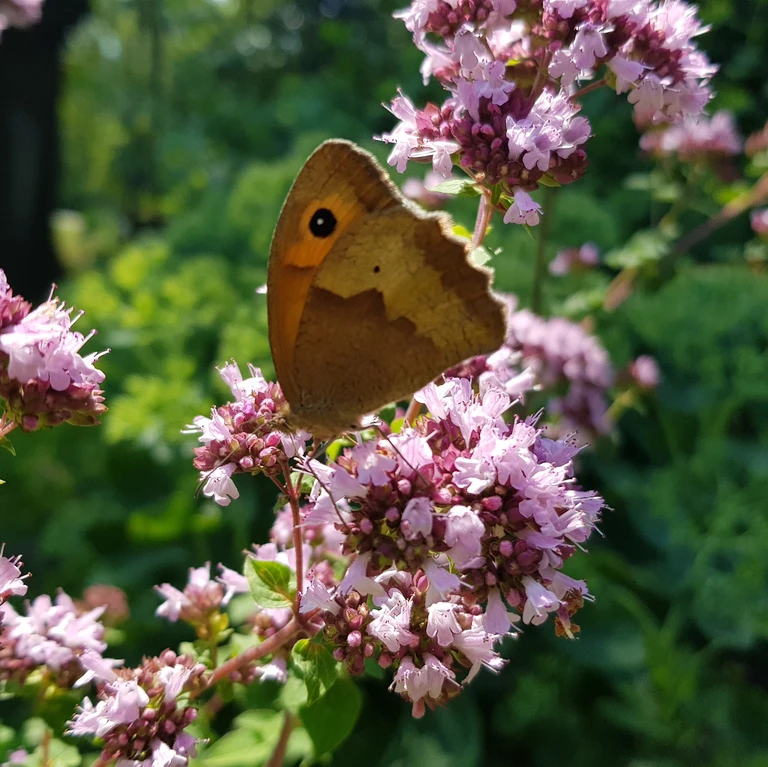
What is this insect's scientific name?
Maniola jurtina
